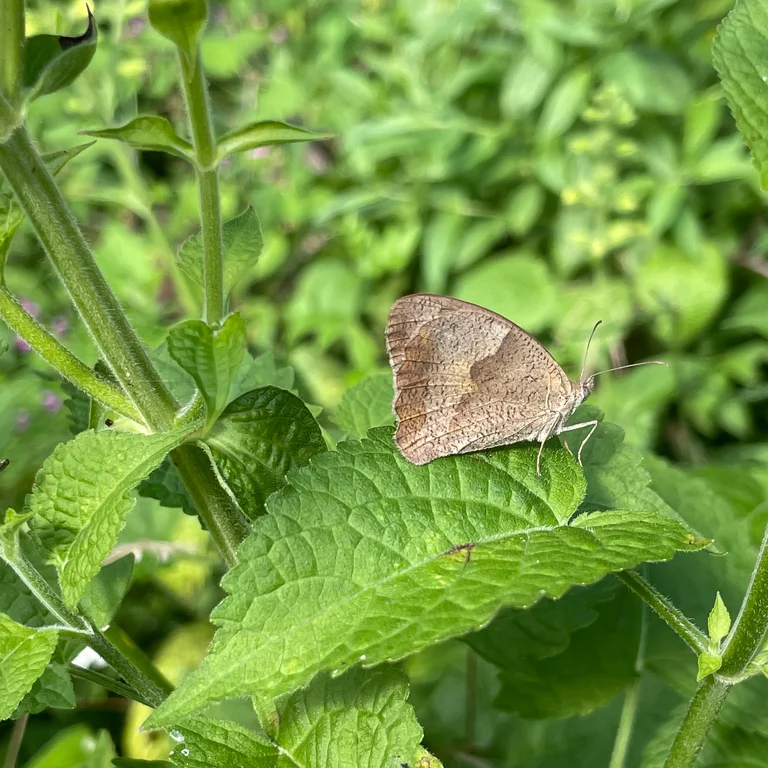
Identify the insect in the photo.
Maniola jurtina
